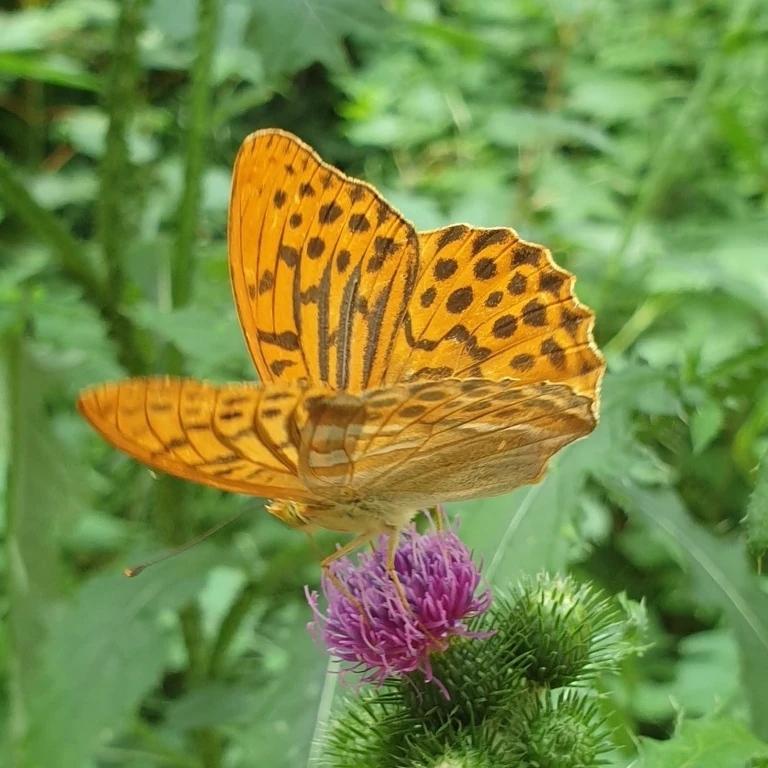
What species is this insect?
Argynnis paphia
